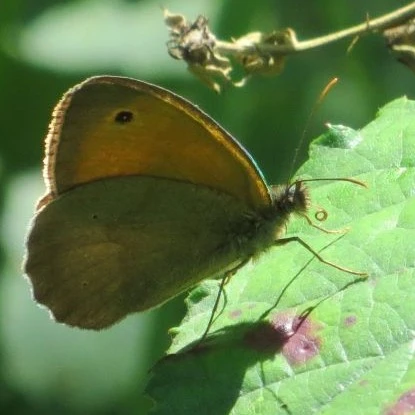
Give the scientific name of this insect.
Maniola jurtina
